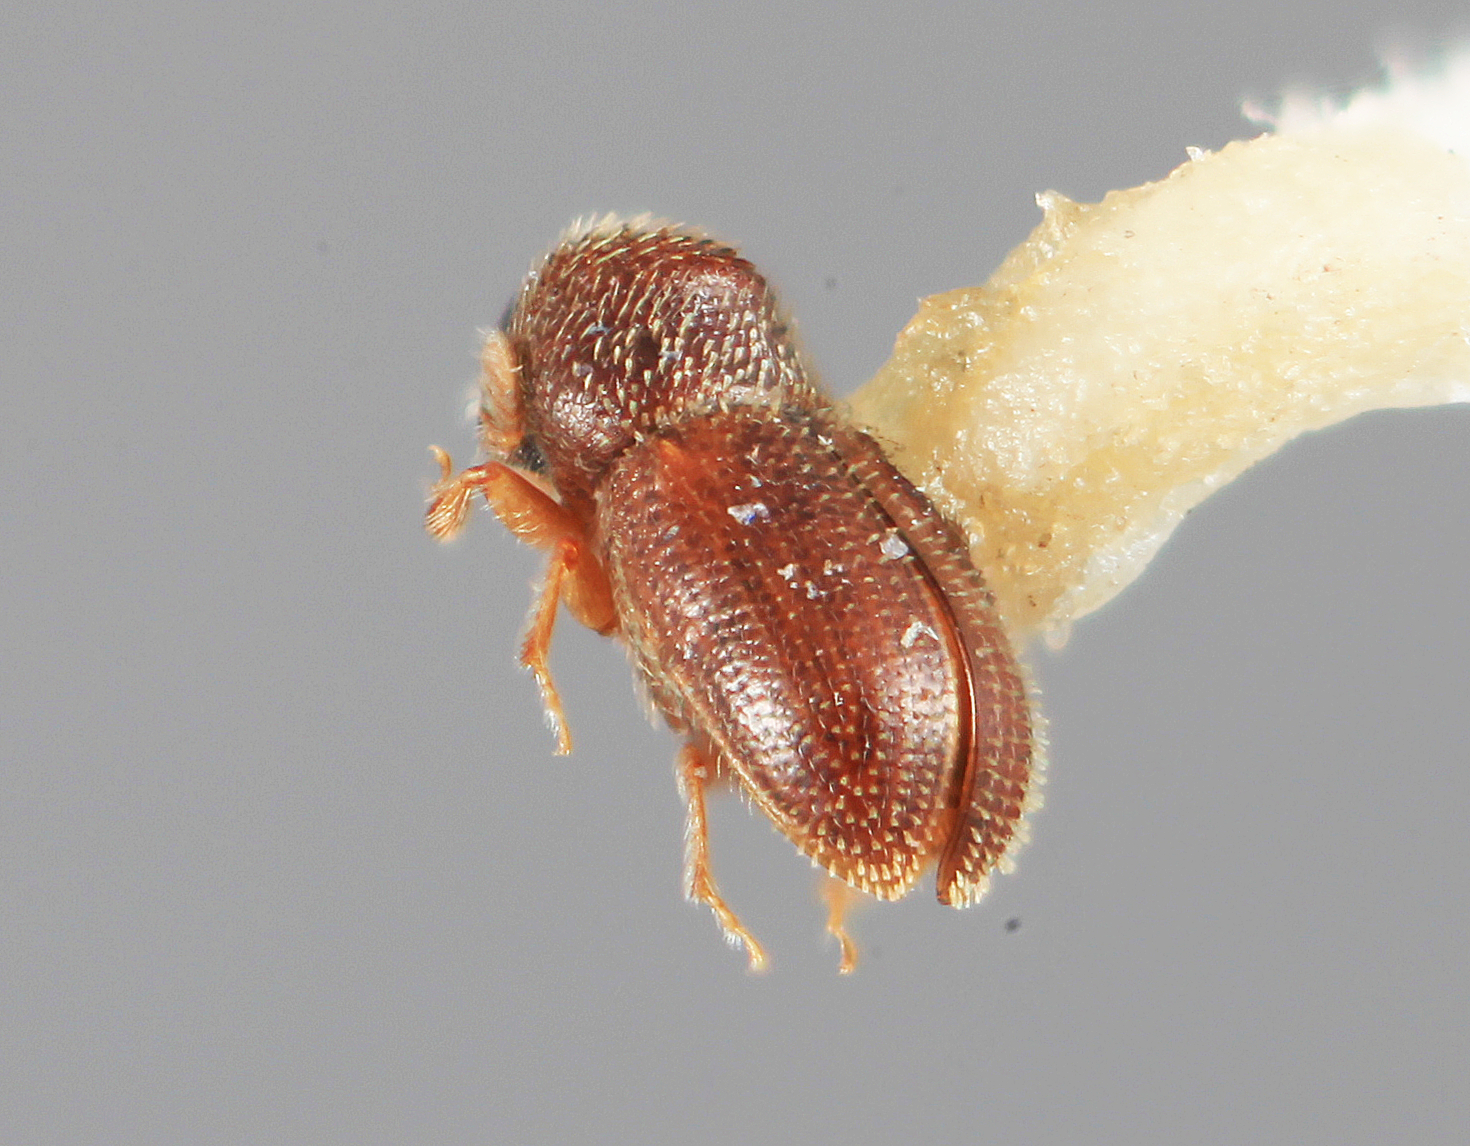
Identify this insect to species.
Stegomerus pygmaeus
